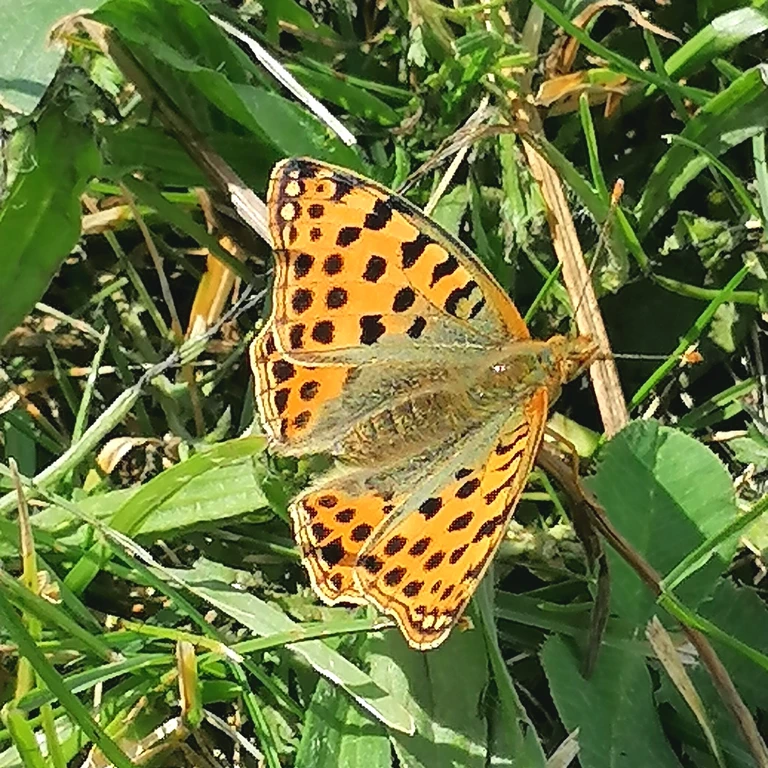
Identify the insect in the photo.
Issoria lathonia
